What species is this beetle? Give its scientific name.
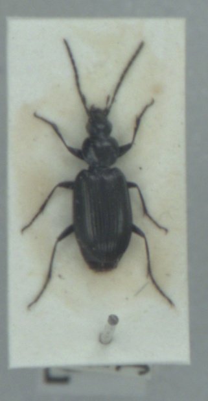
Agonum gracile
